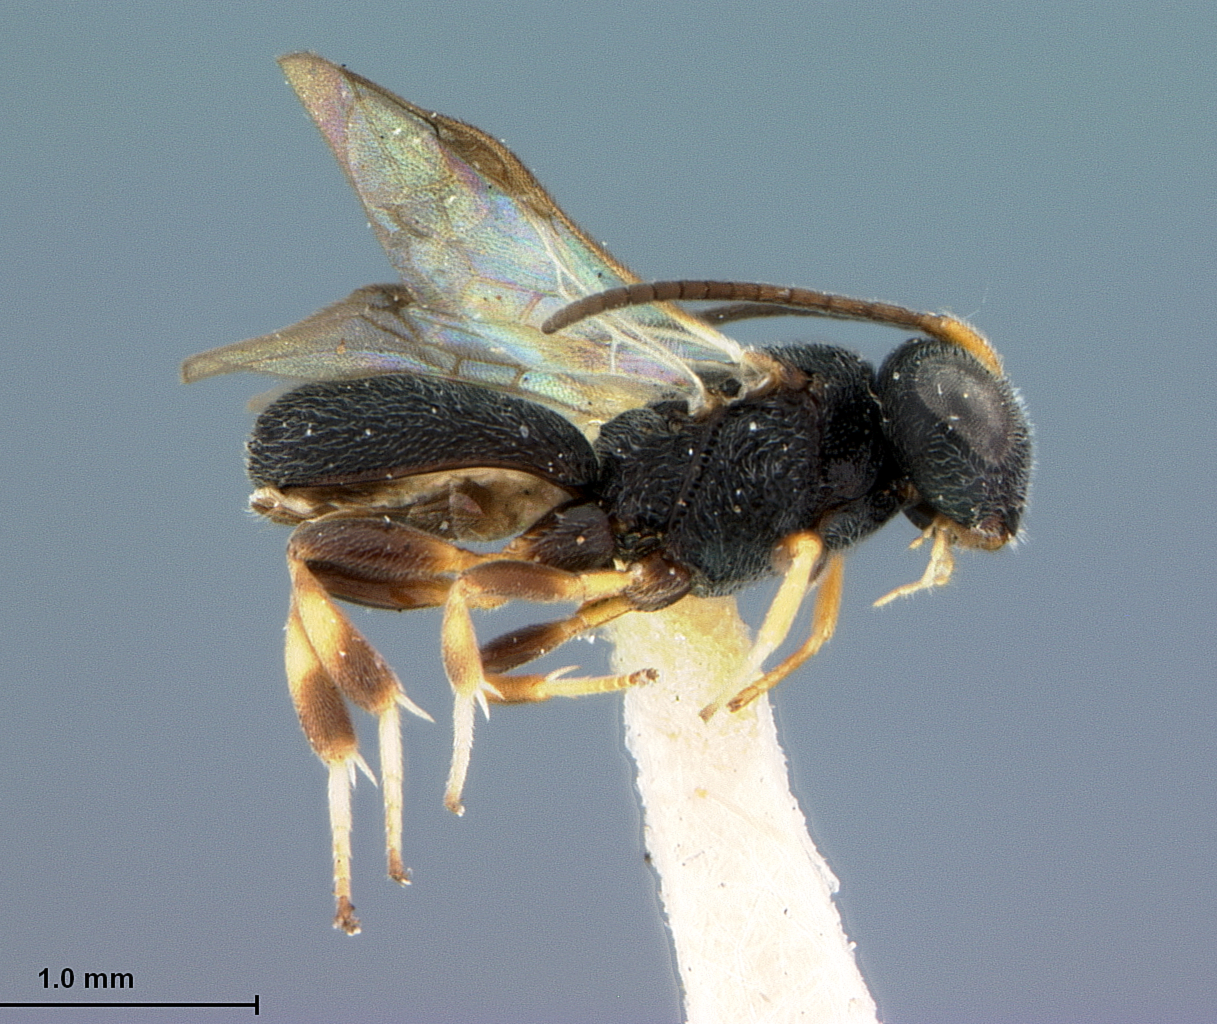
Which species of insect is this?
Chelonus aberrans
